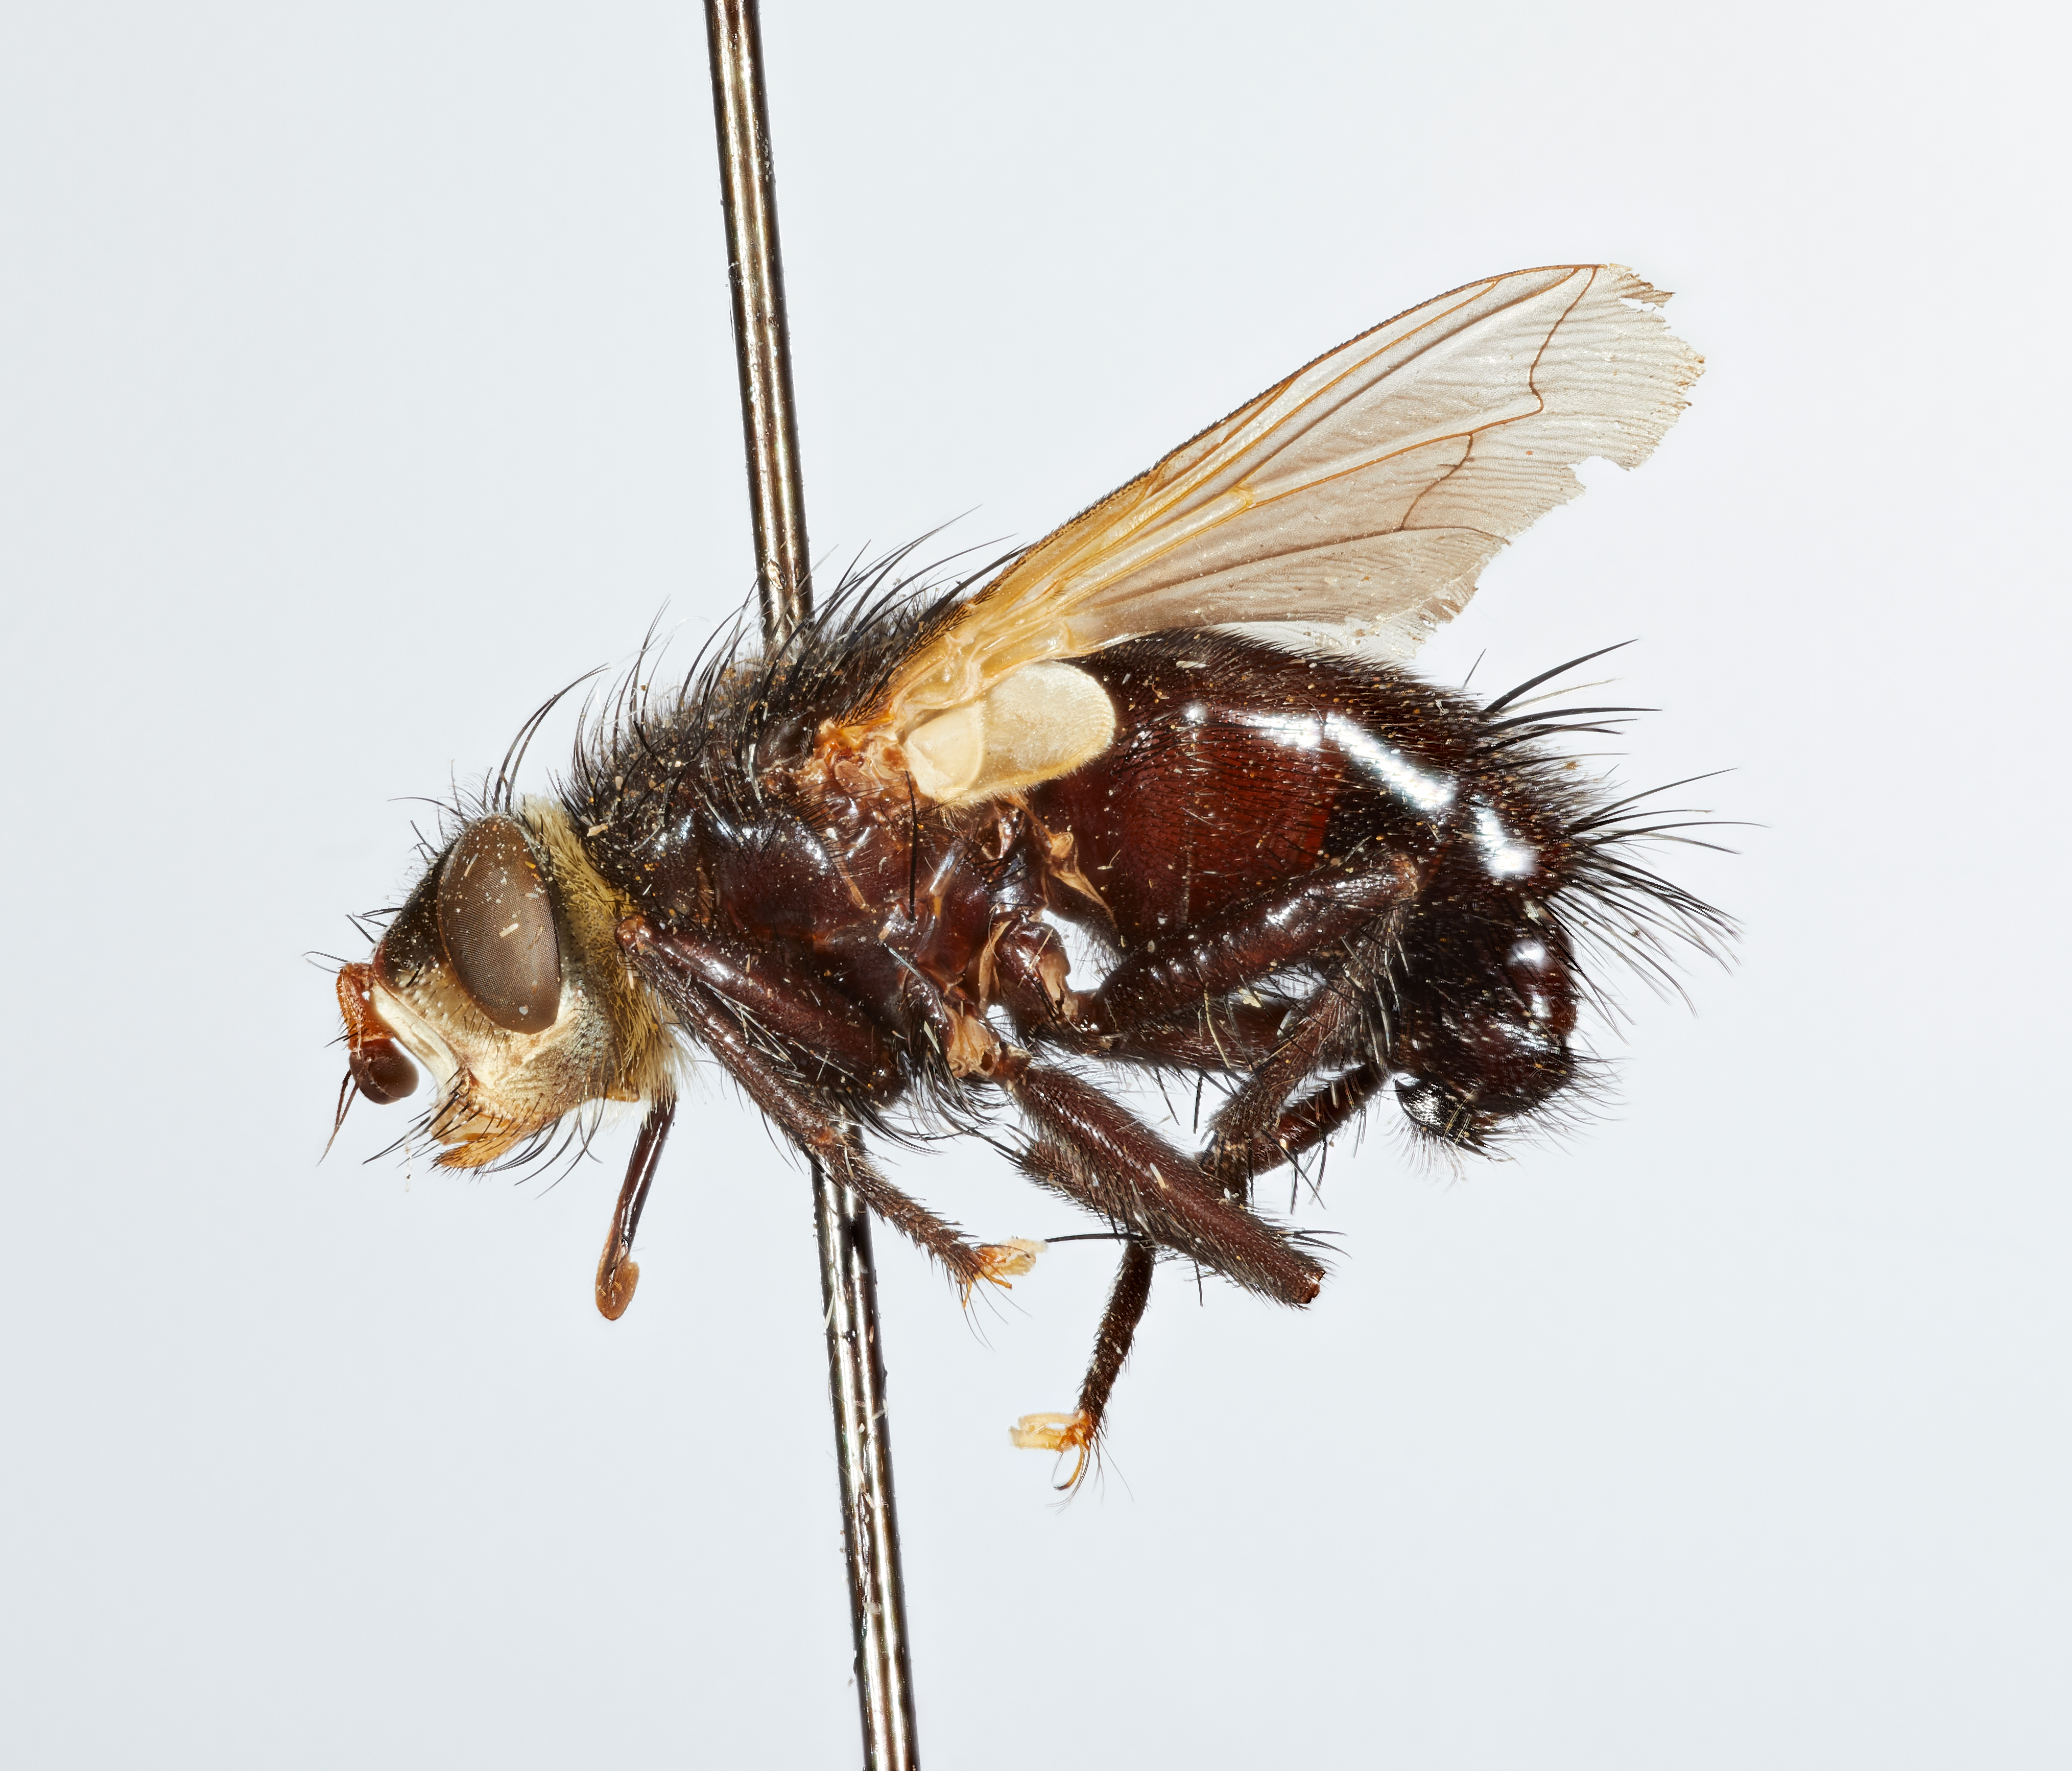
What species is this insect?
Rhachogaster kermodei
